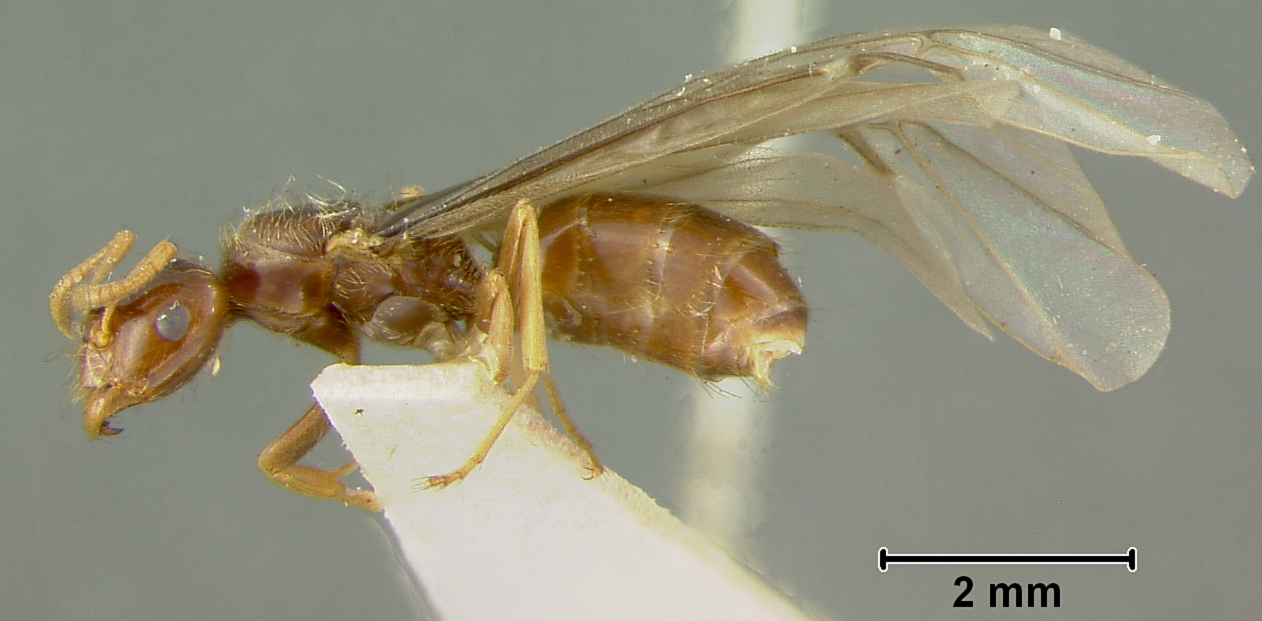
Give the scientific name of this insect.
Lasius interjectus
